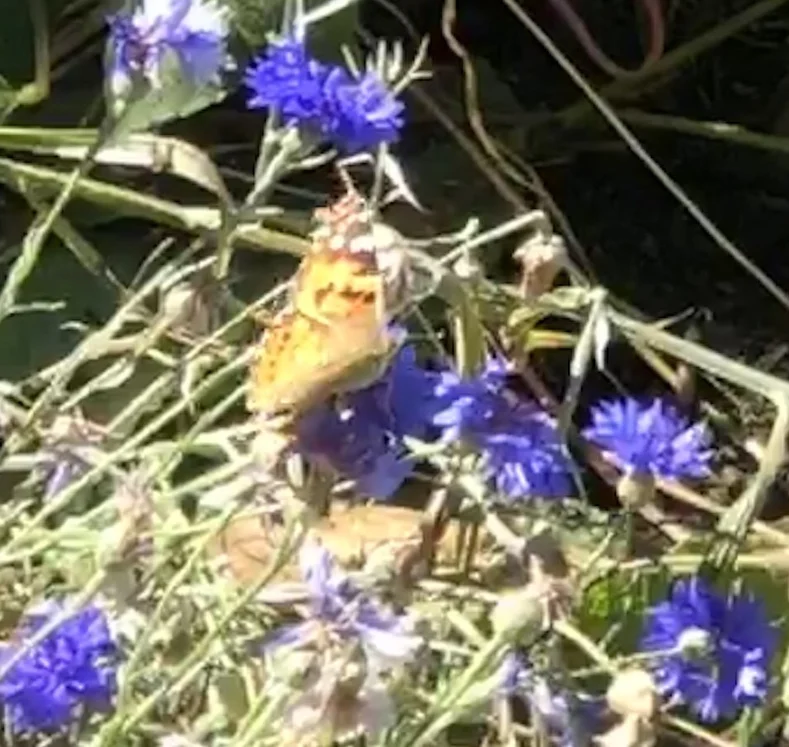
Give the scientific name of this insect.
Vanessa cardui
